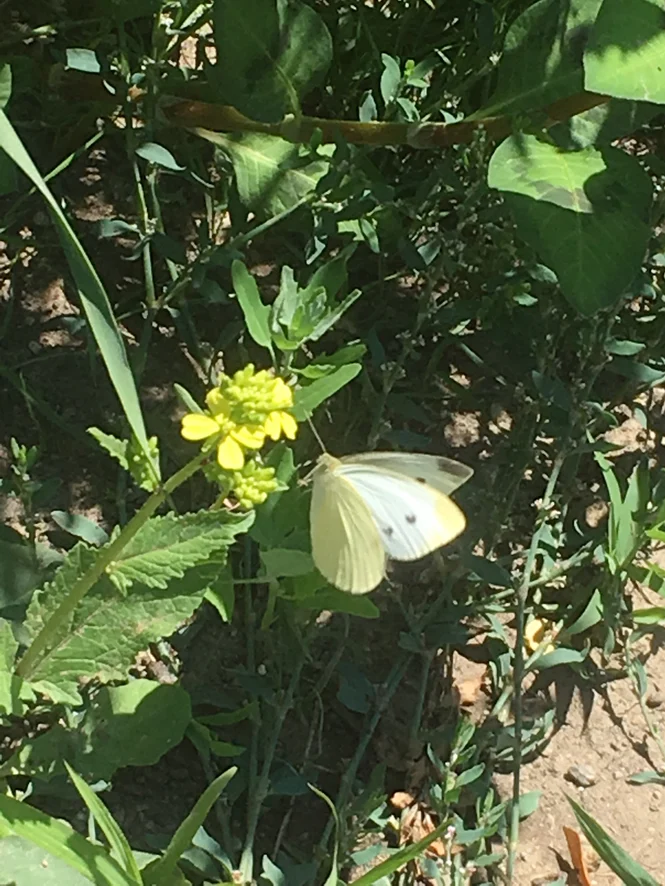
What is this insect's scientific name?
Pieris rapae
